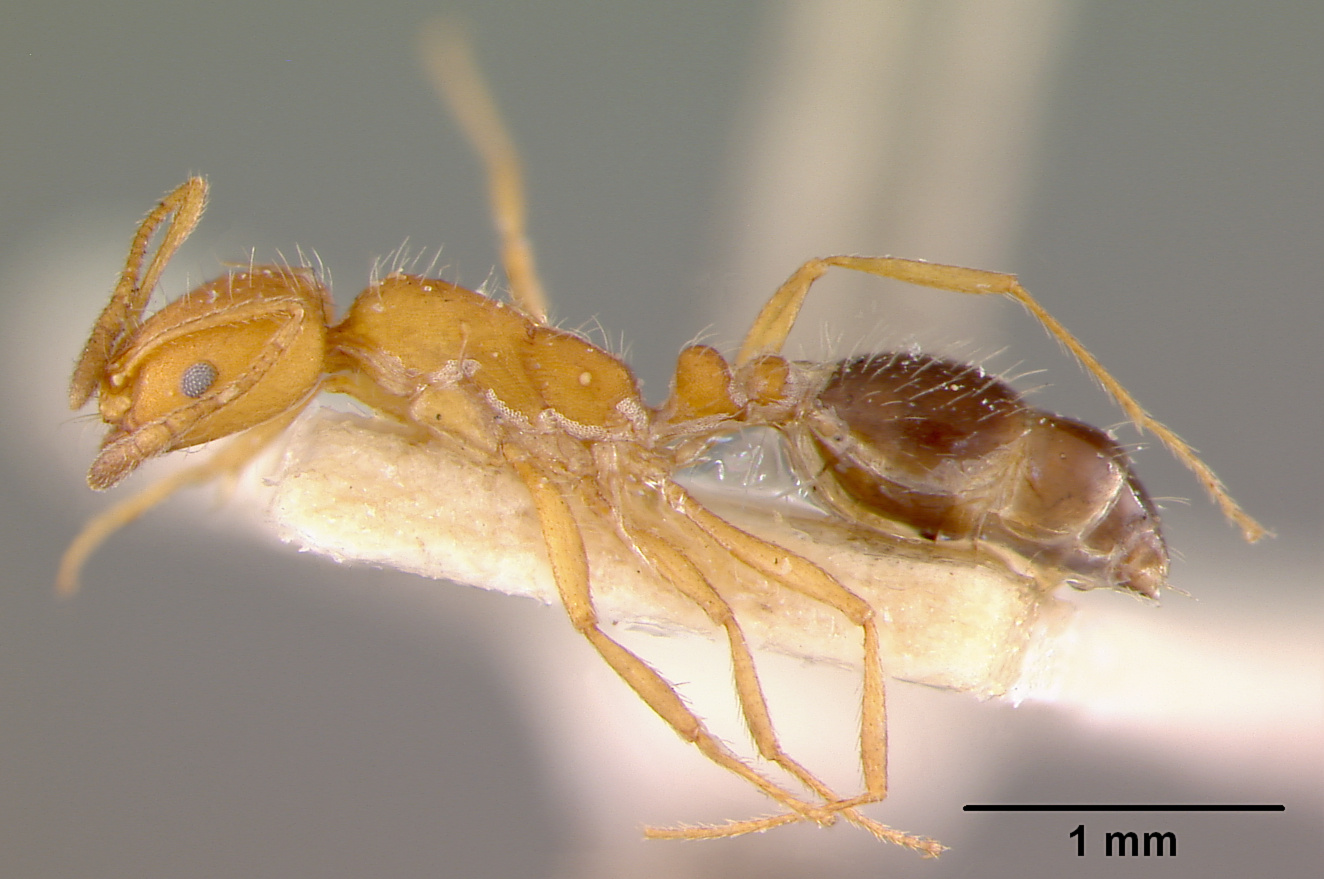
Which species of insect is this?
Monomorium bicolor
